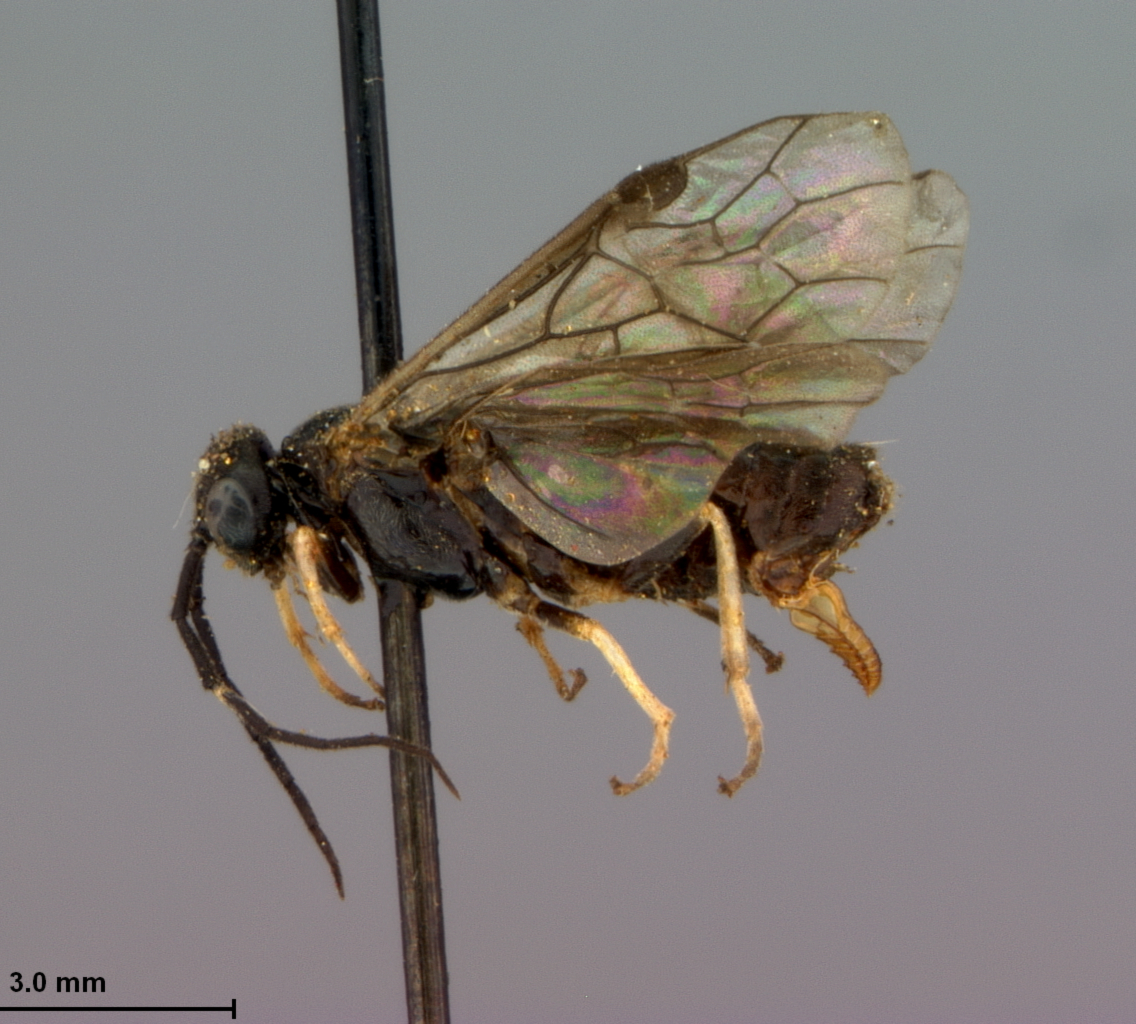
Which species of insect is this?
Priophorus montanus
